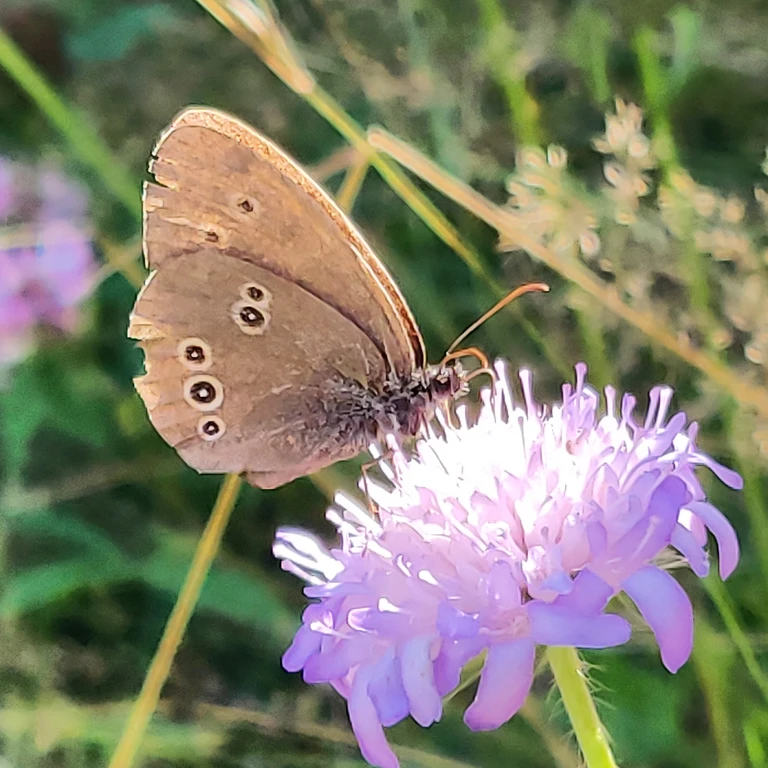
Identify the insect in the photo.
Aphantopus hyperantus
